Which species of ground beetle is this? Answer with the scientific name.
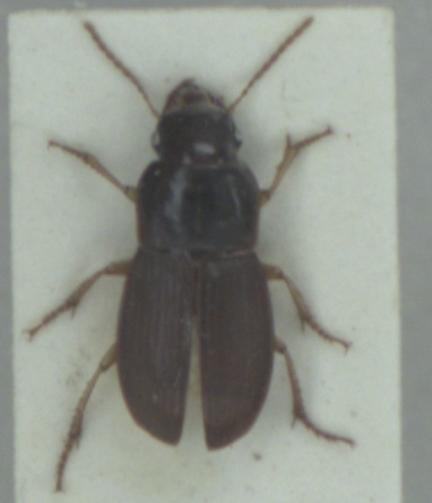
Harpalus latus
